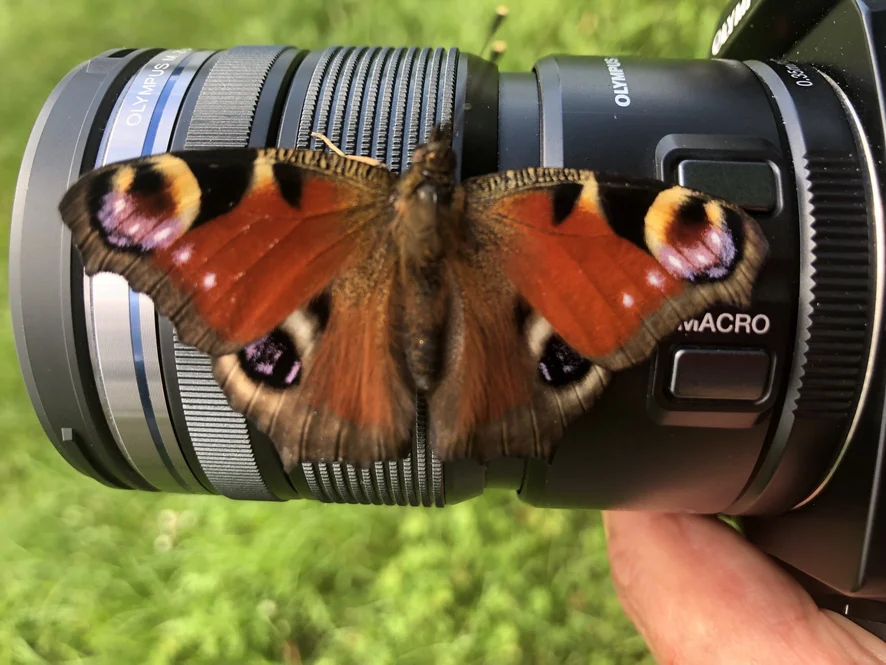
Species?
Aglais io
